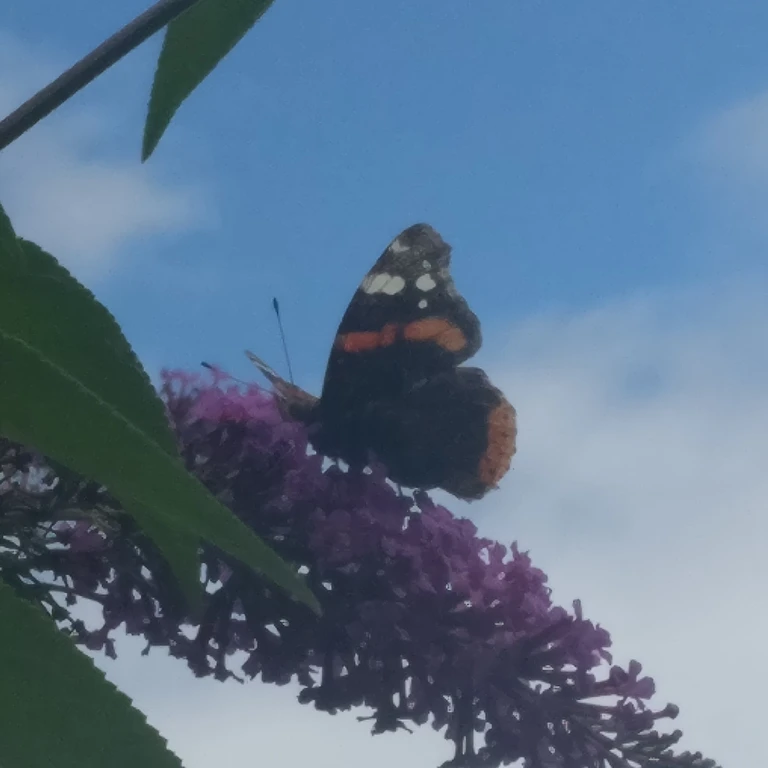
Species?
Vanessa atalanta
